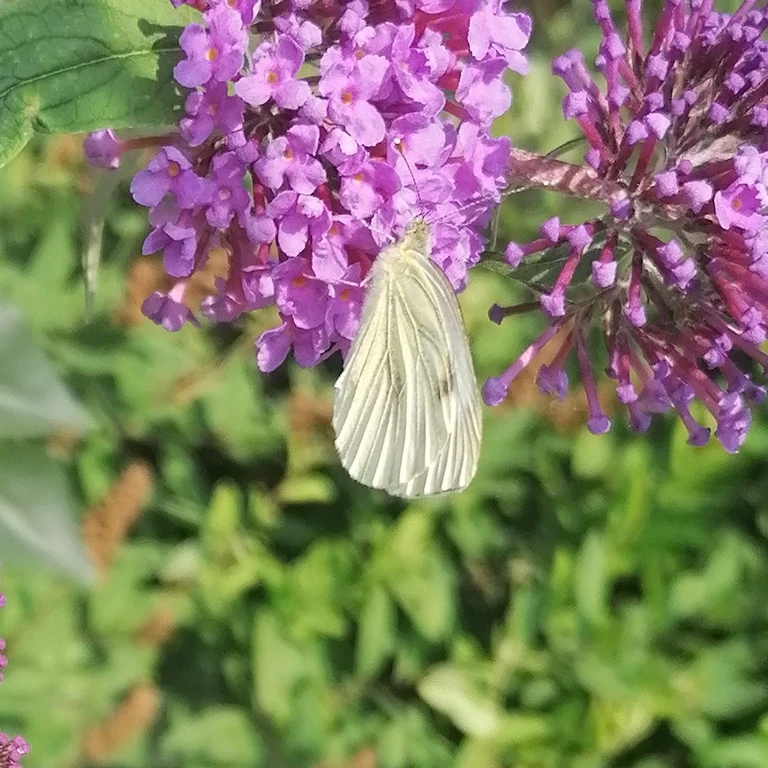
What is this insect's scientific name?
Pieris napi
